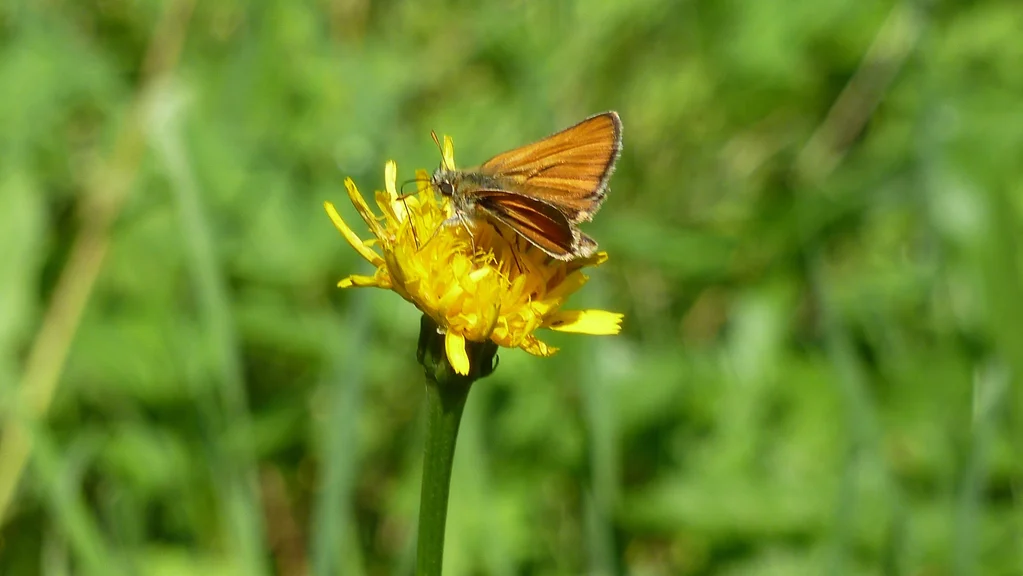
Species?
Thymelicus sylvestris
